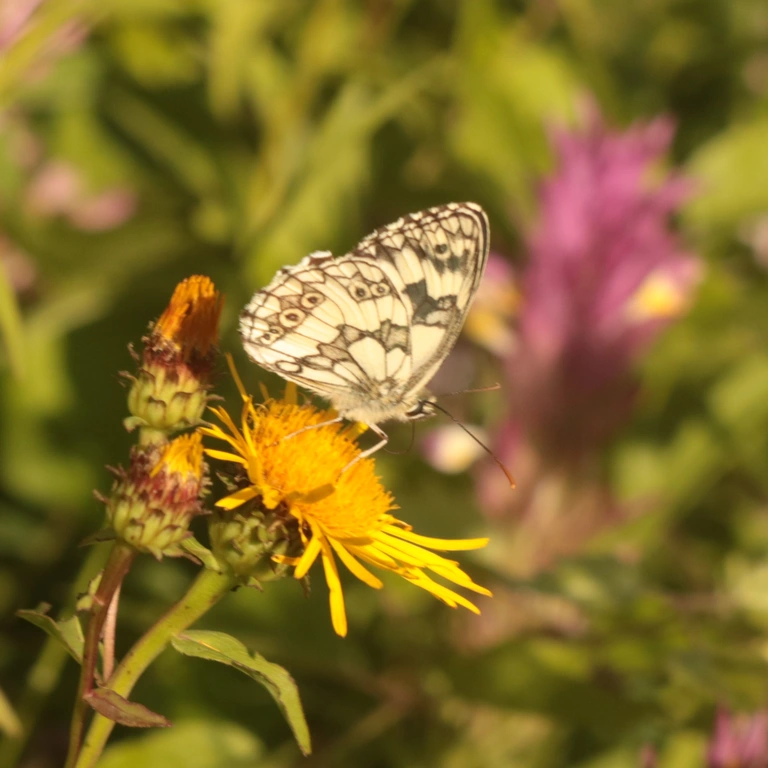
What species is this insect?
Melanargia galathea
